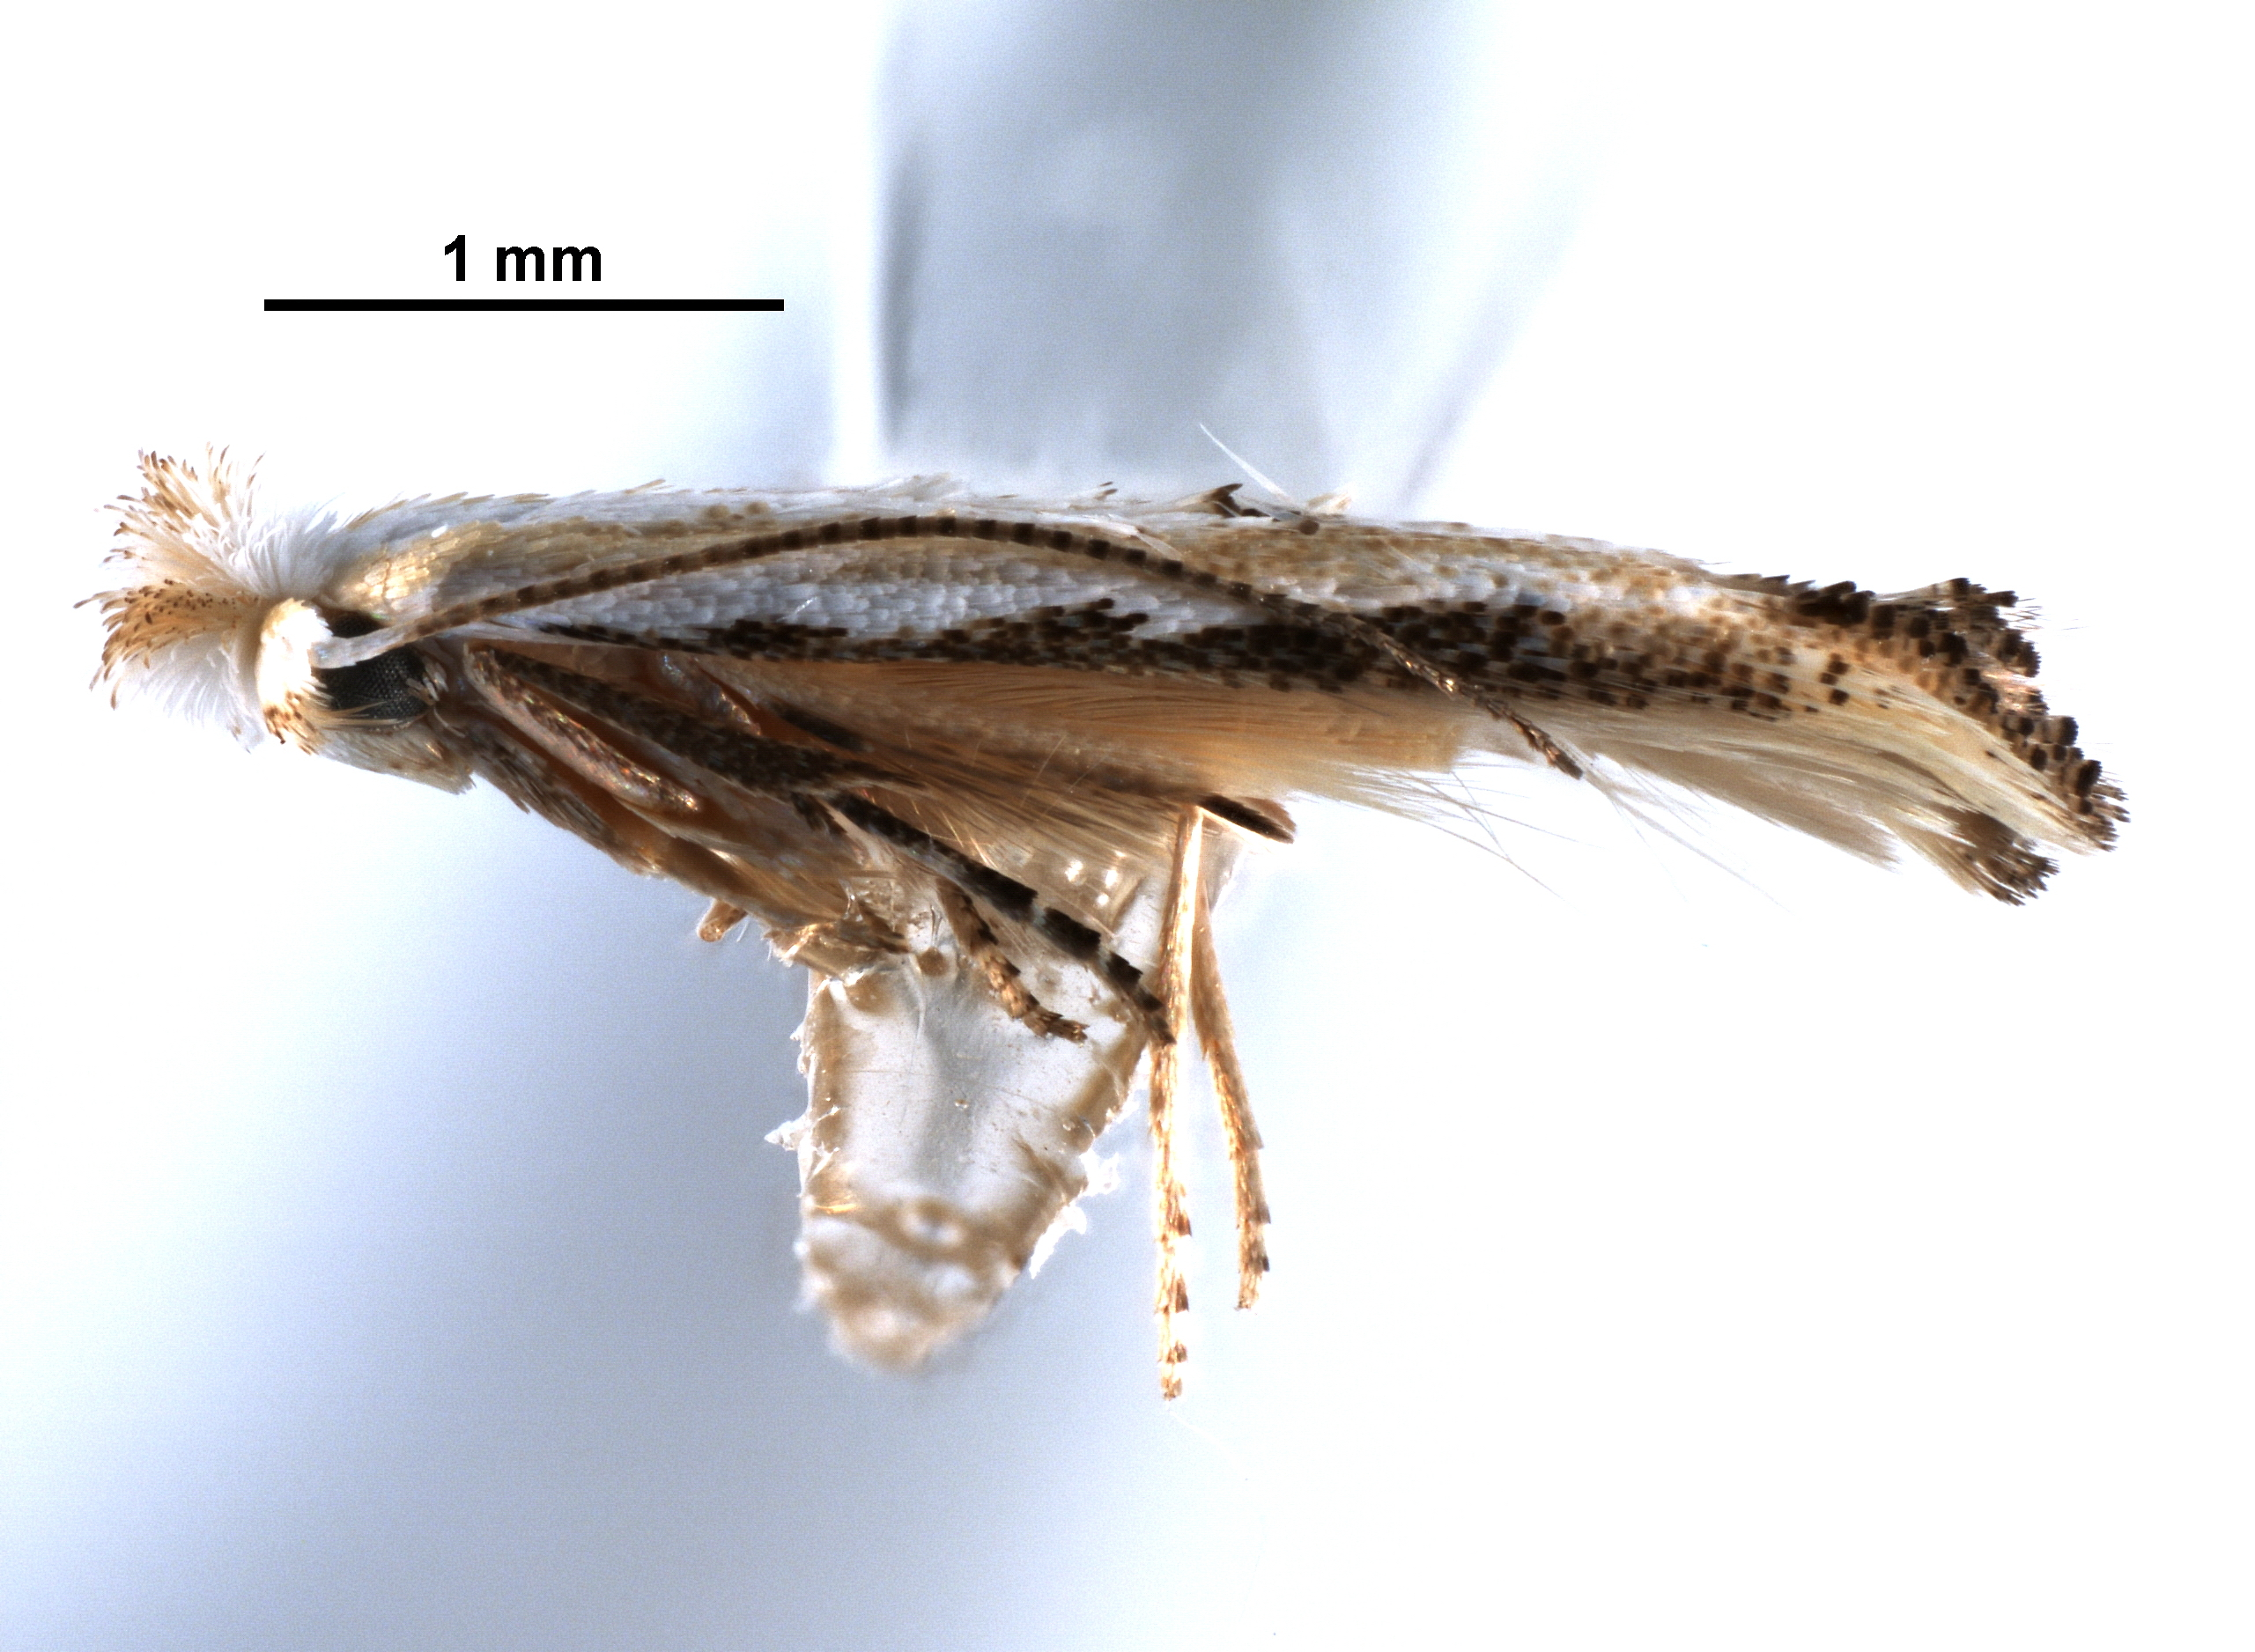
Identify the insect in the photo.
Bucculatrix gossypiella
